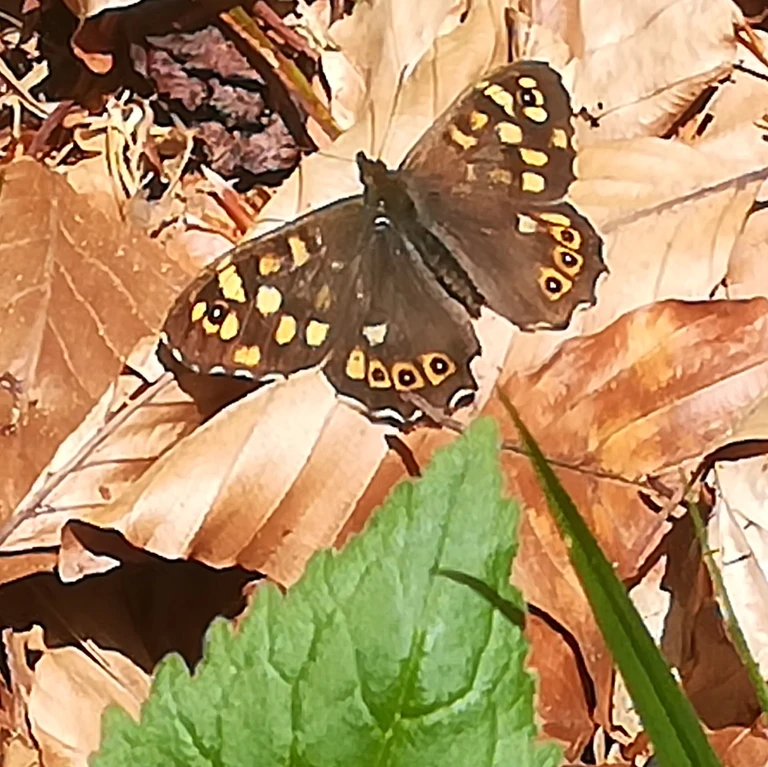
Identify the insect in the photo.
Pararge aegeria
